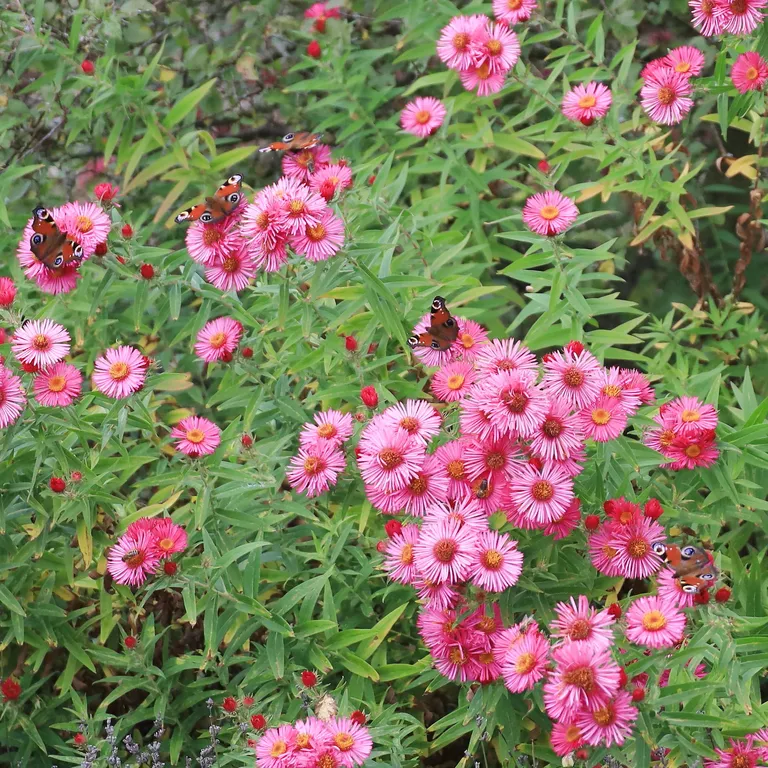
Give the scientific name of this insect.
Aglais io
